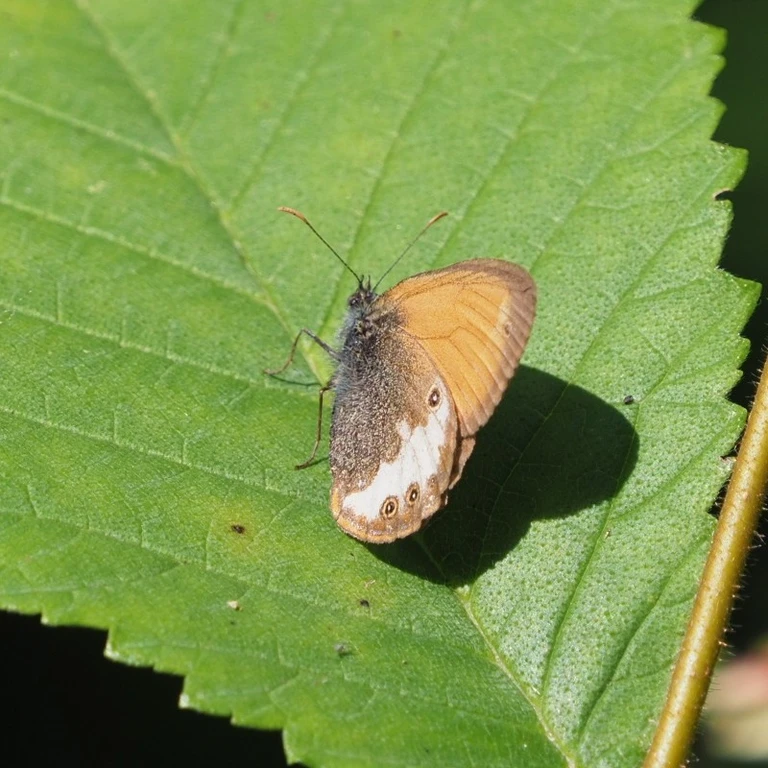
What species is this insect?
Coenonympha arcania
